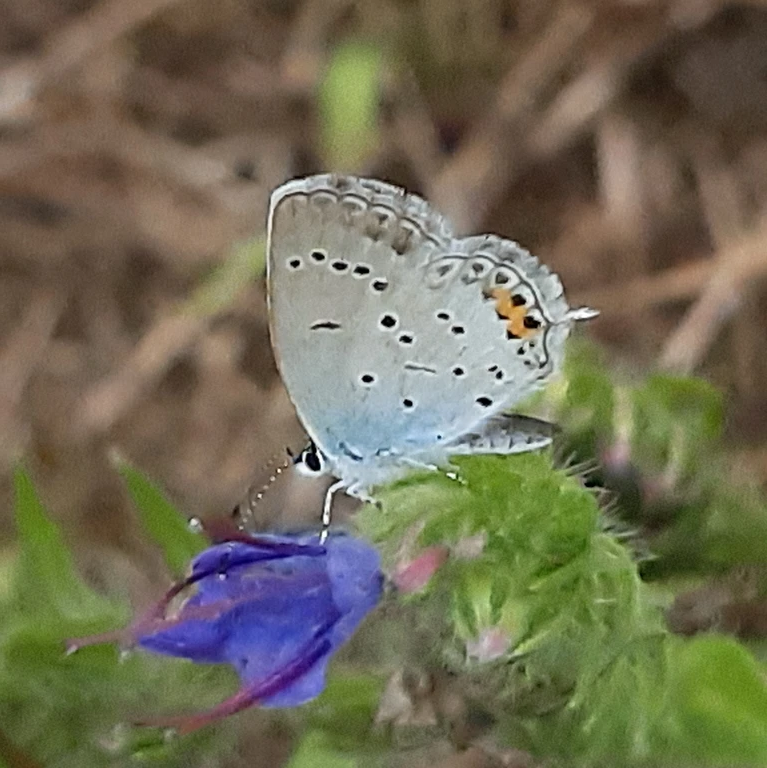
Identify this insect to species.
Cupido argiades (also Elkalyce argiades)
